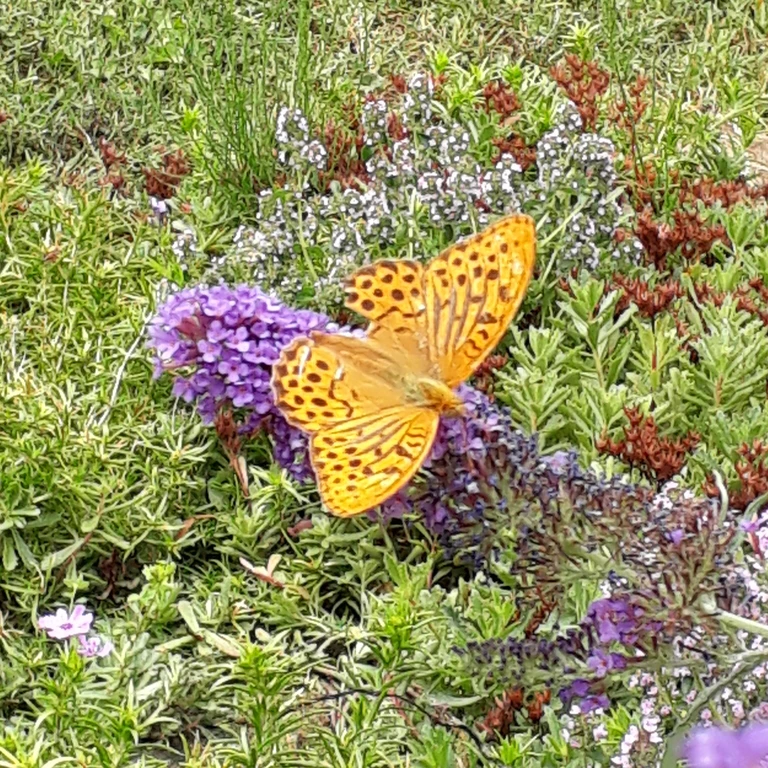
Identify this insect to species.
Argynnis paphia
